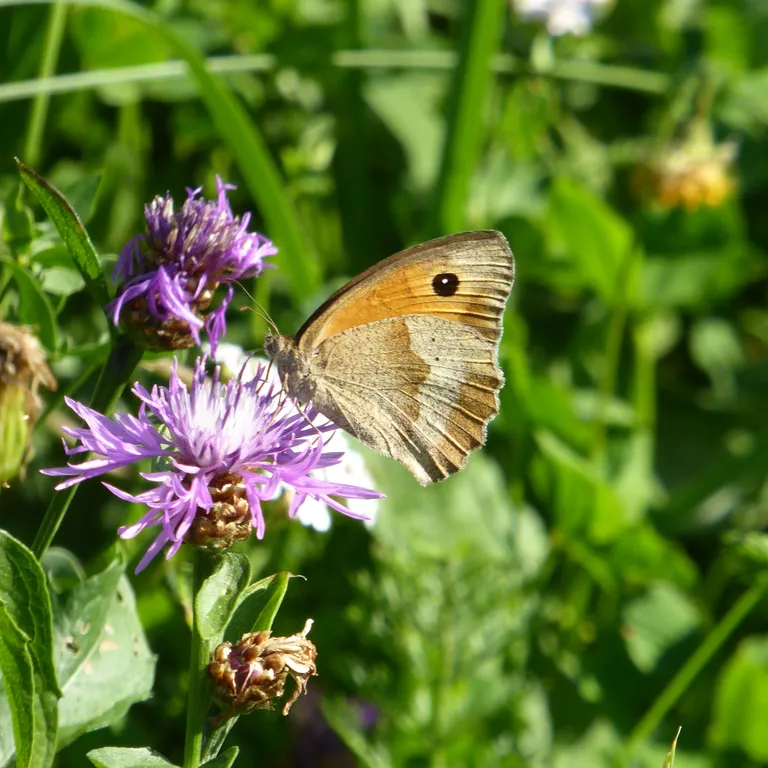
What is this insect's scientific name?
Maniola jurtina
